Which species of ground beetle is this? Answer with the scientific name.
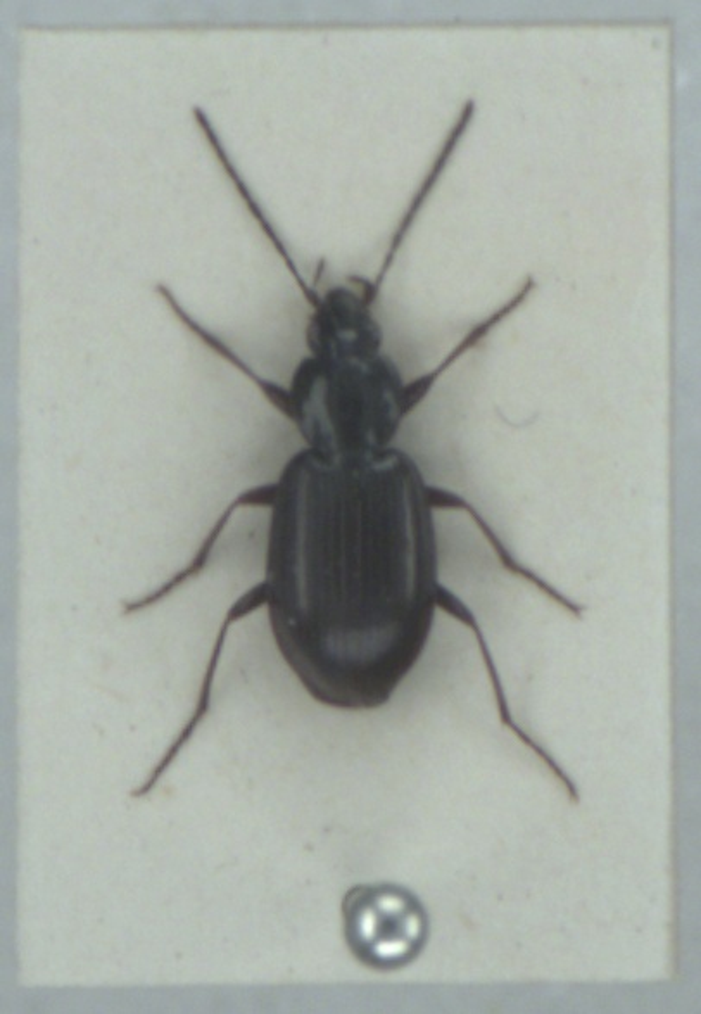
Agonum fuliginosum
